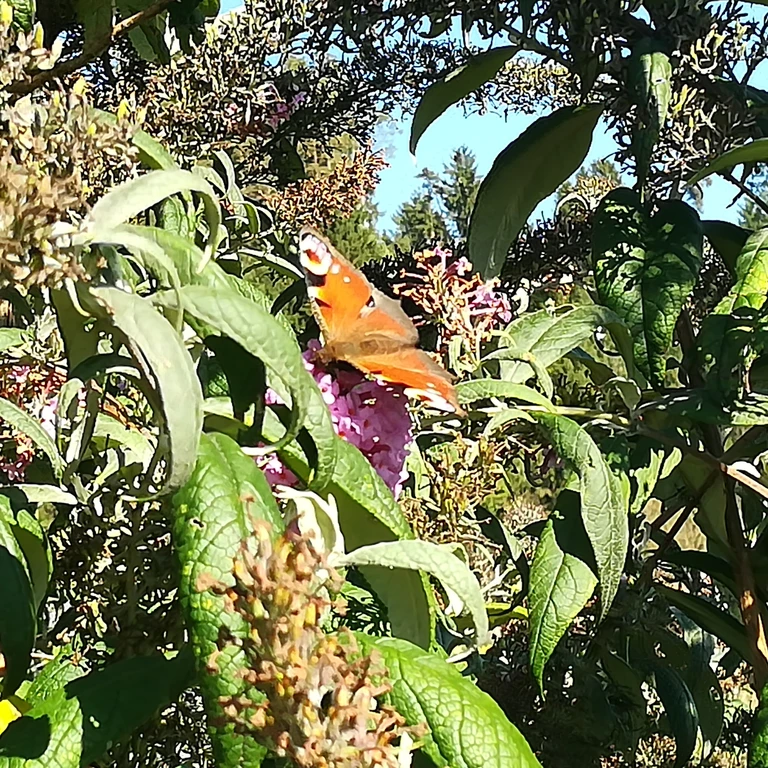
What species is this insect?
Aglais io
